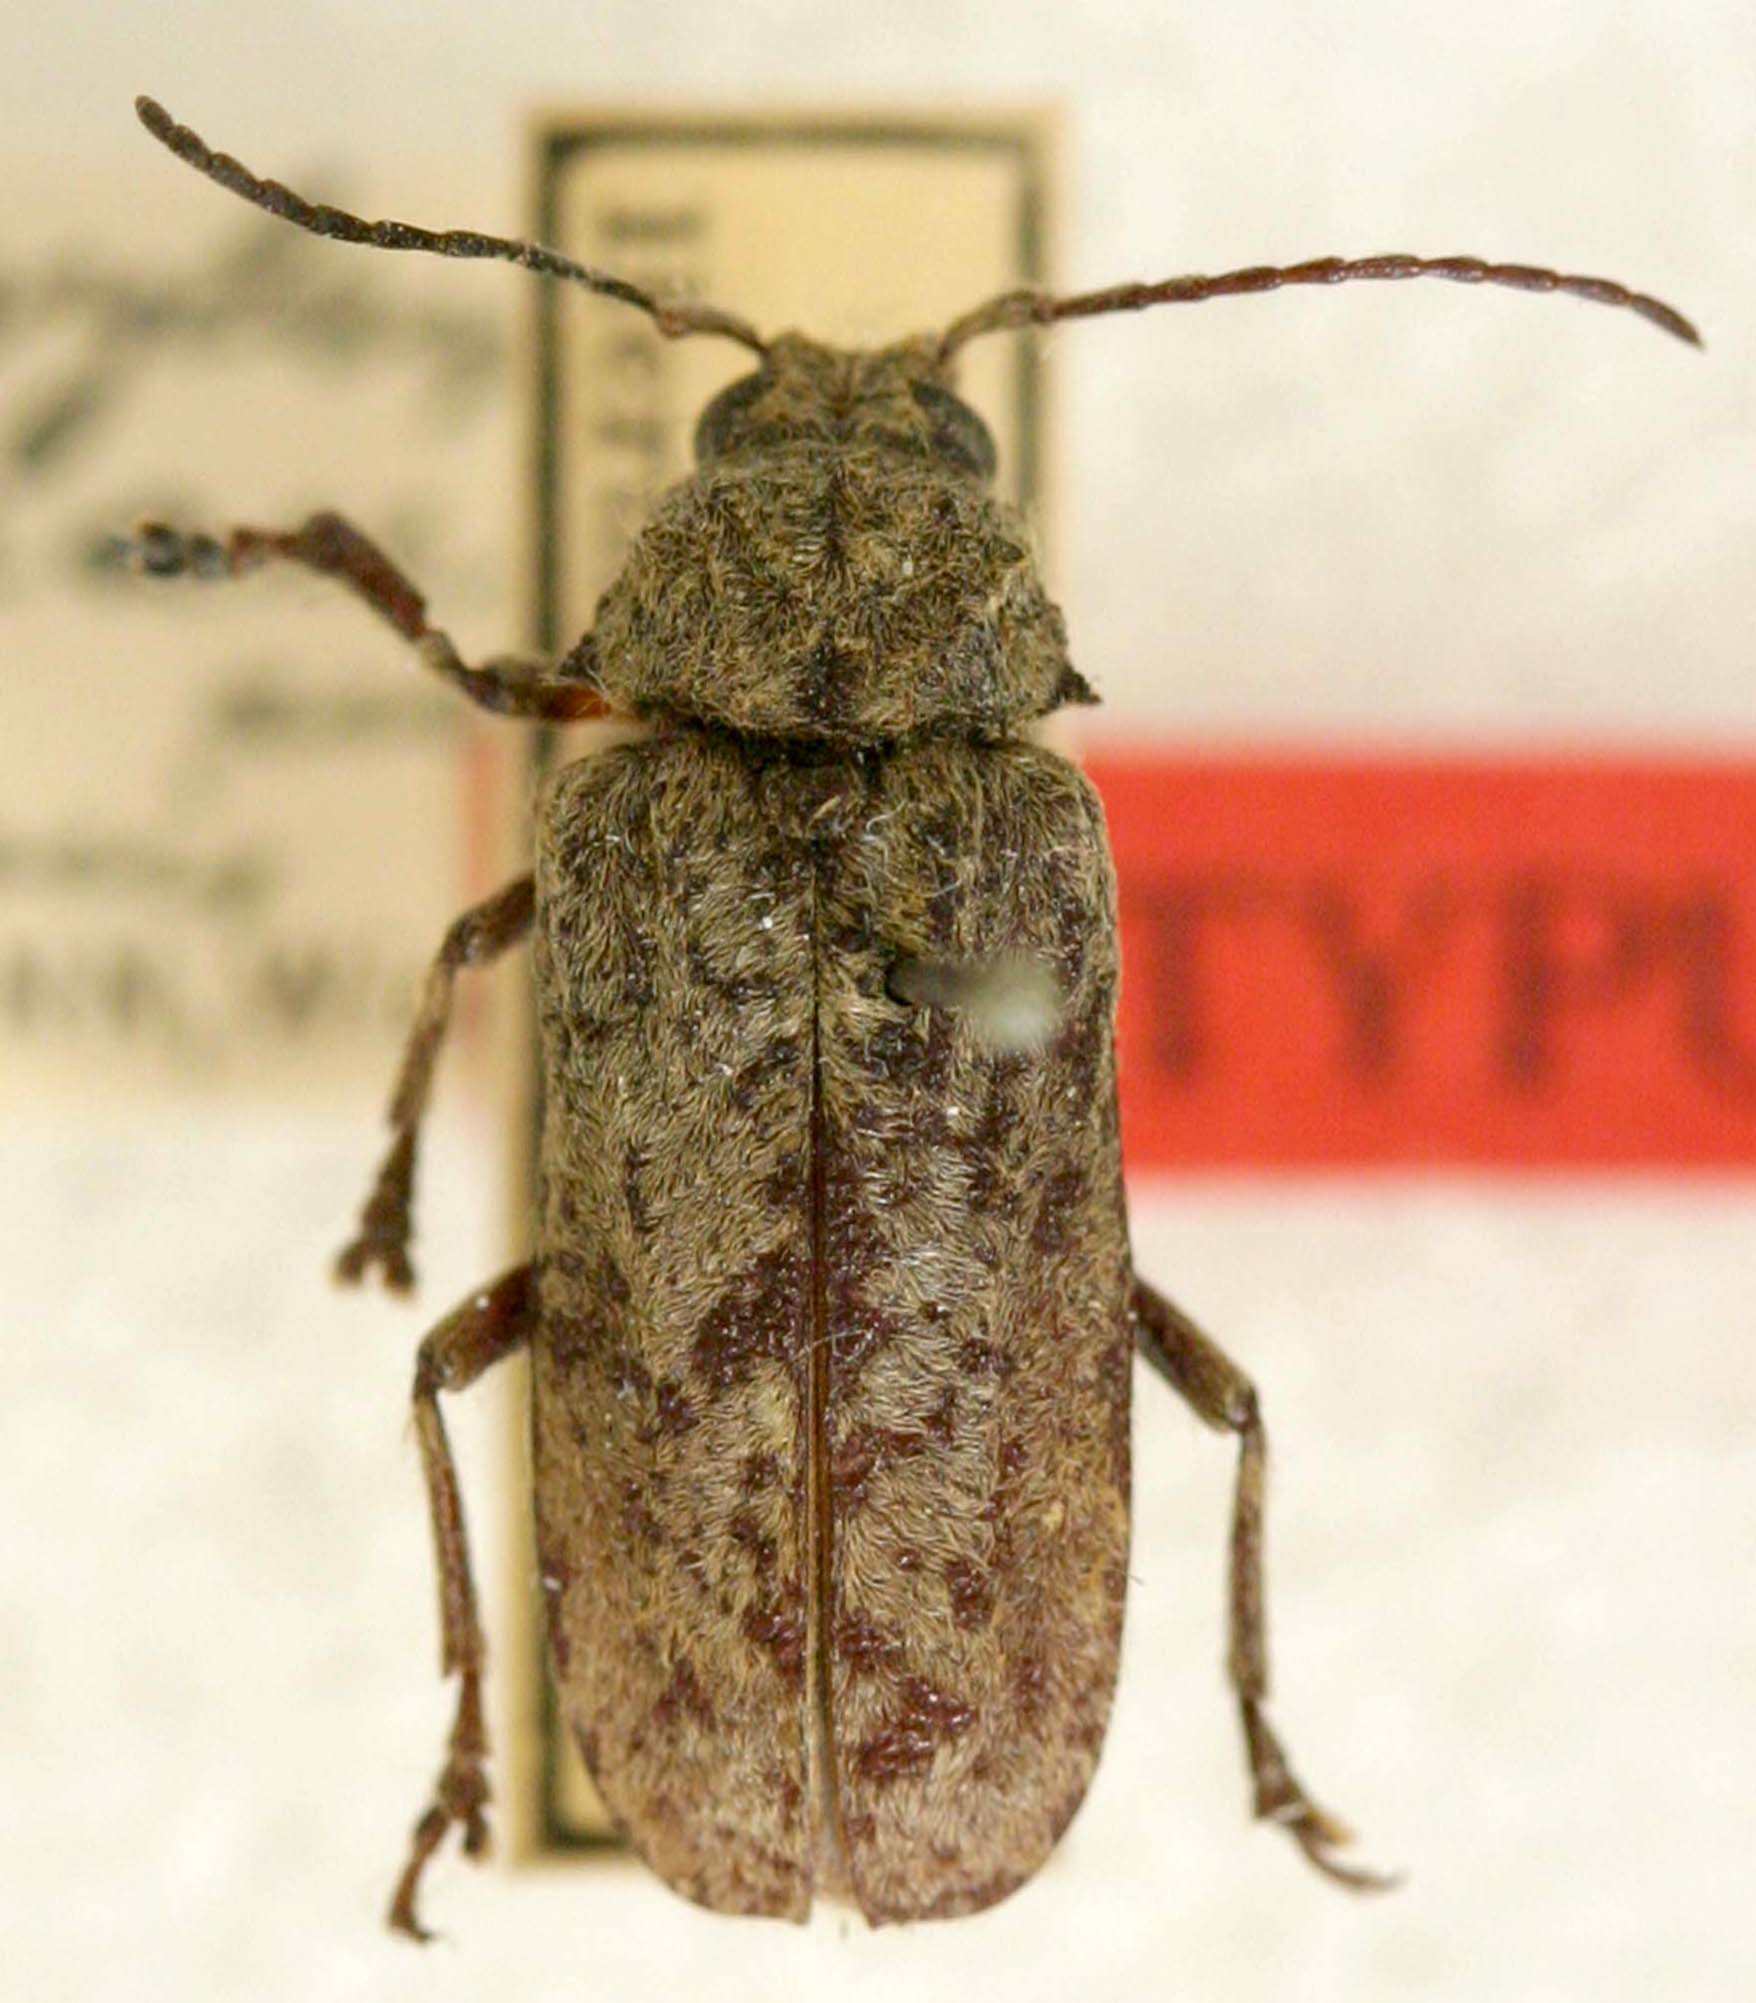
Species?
Strongylaspis sericans
